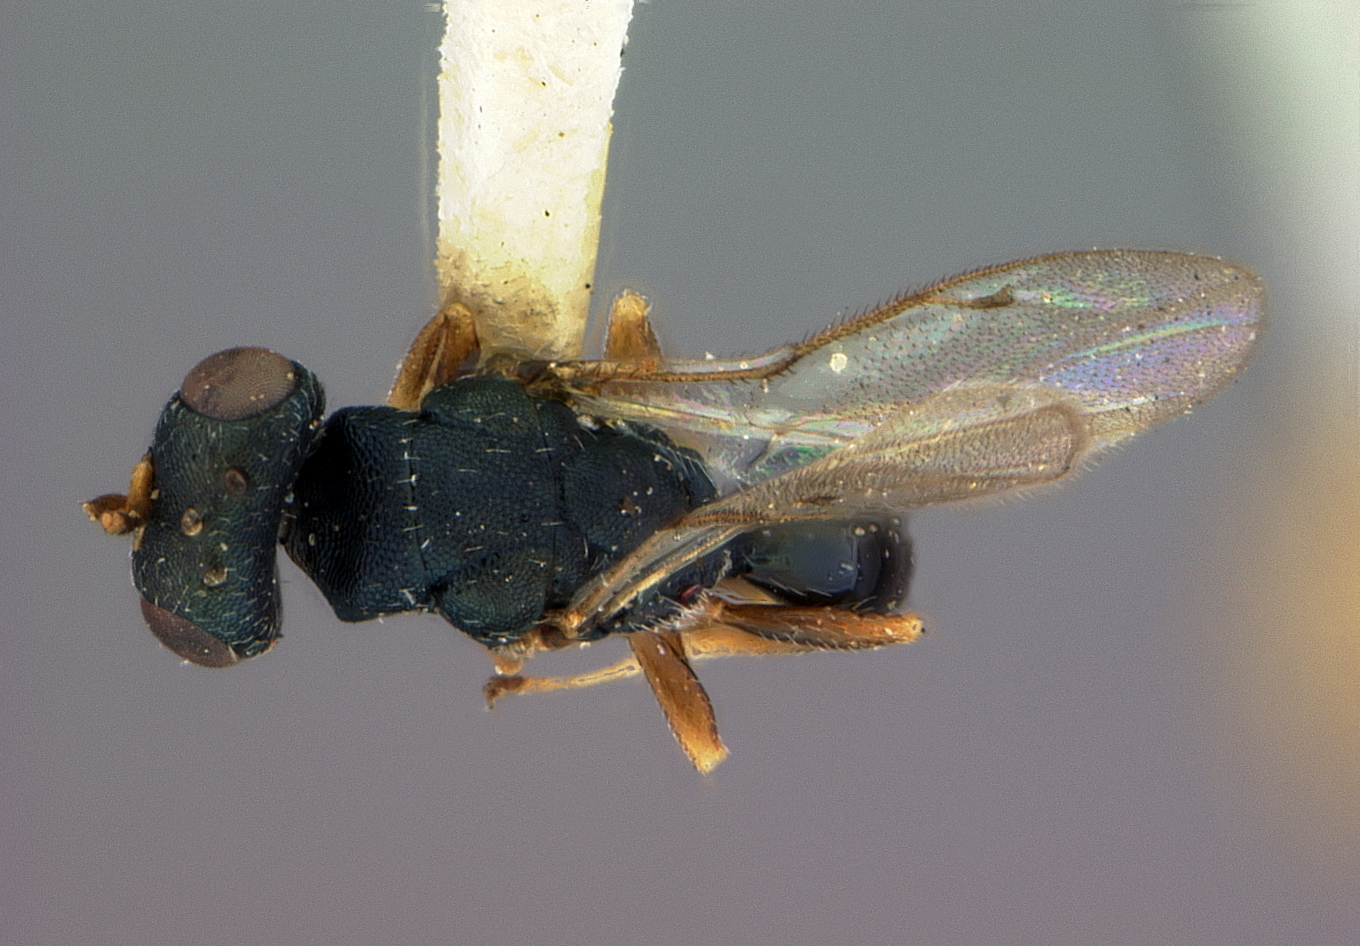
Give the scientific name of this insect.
Acroclisis carolinensis
